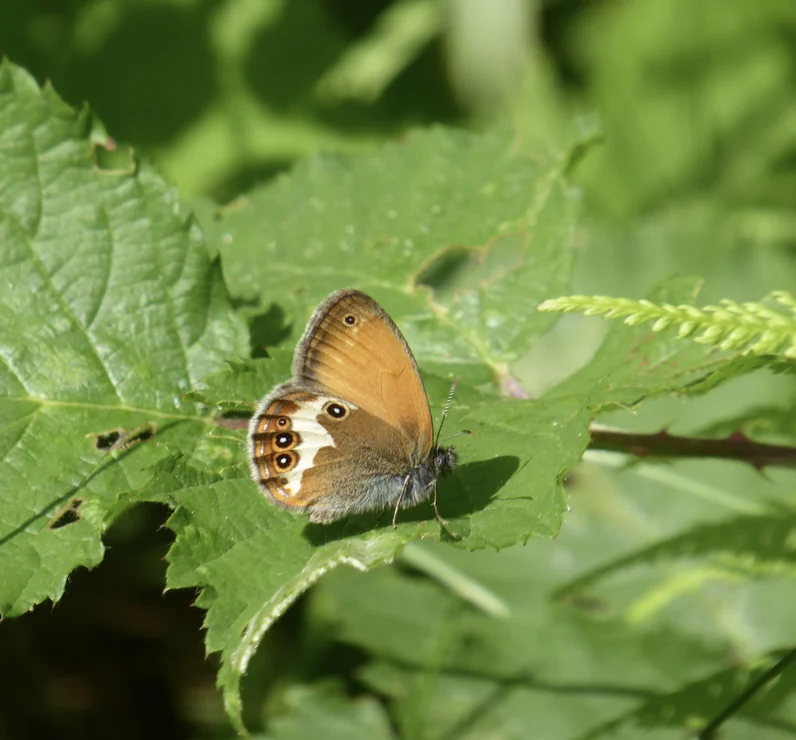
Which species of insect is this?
Coenonympha arcania
